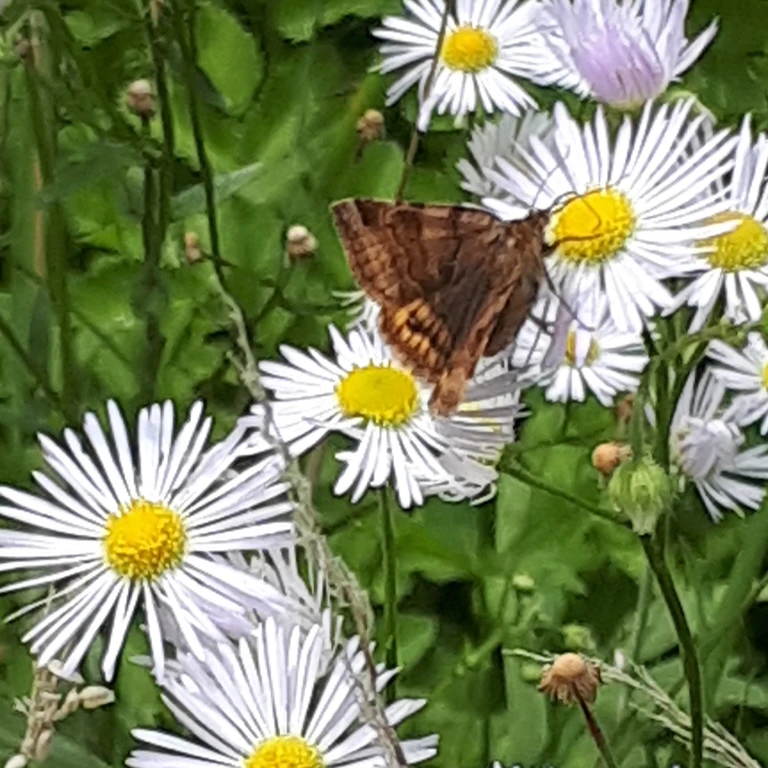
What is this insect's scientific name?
Euclidia glyphica
